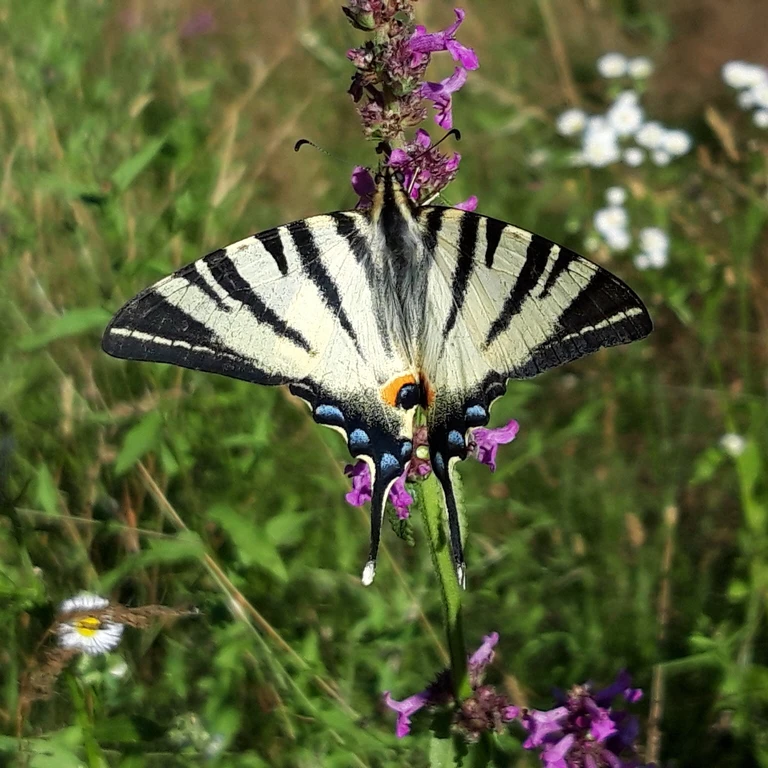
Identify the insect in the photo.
Iphiclides podalirius
